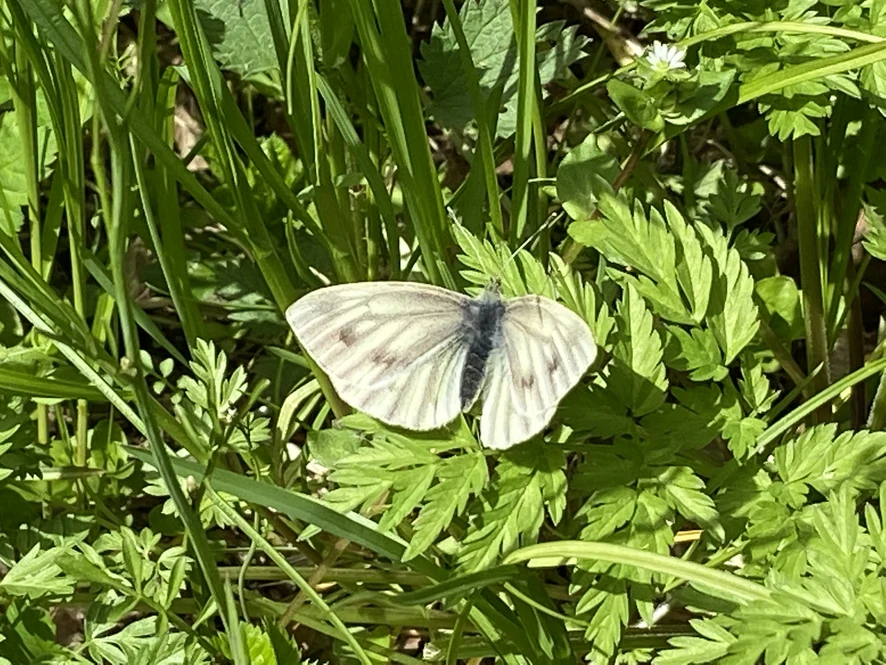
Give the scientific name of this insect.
Pieris bryoniae
